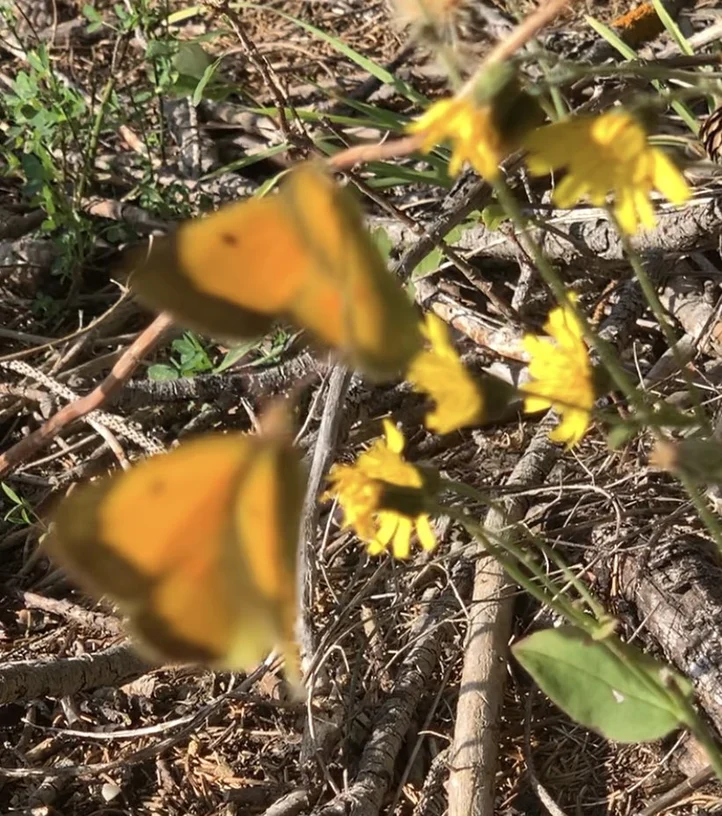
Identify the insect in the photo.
Colias croceus
